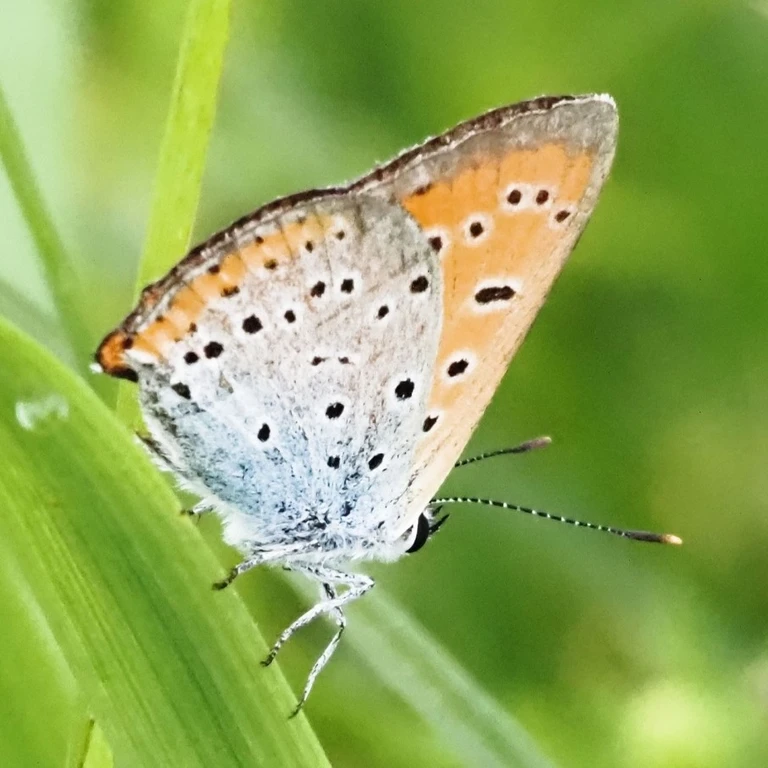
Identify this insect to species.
Lycaena dispar
